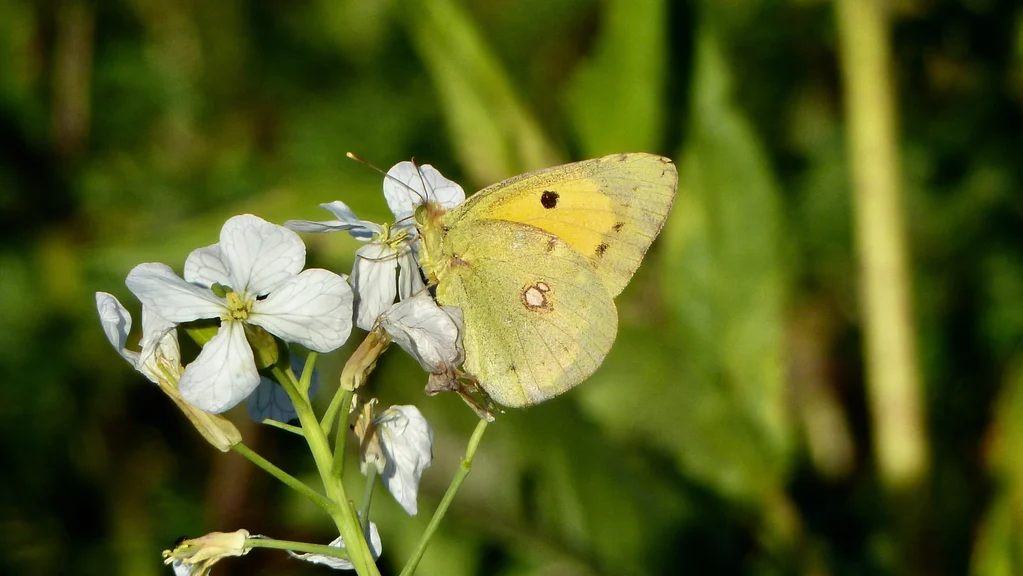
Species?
Colias croceus
